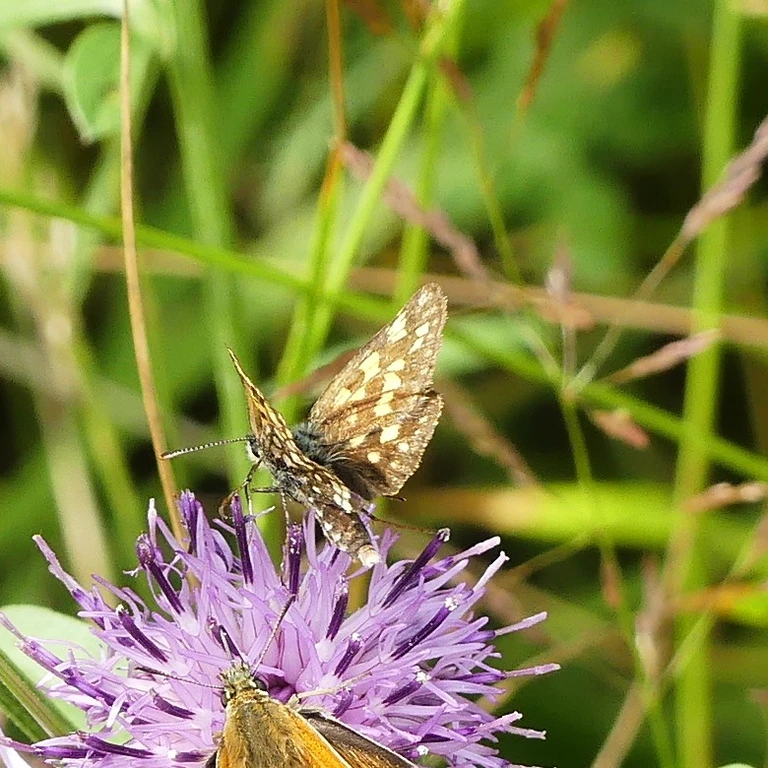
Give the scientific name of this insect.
Carterocephalus palaemon
